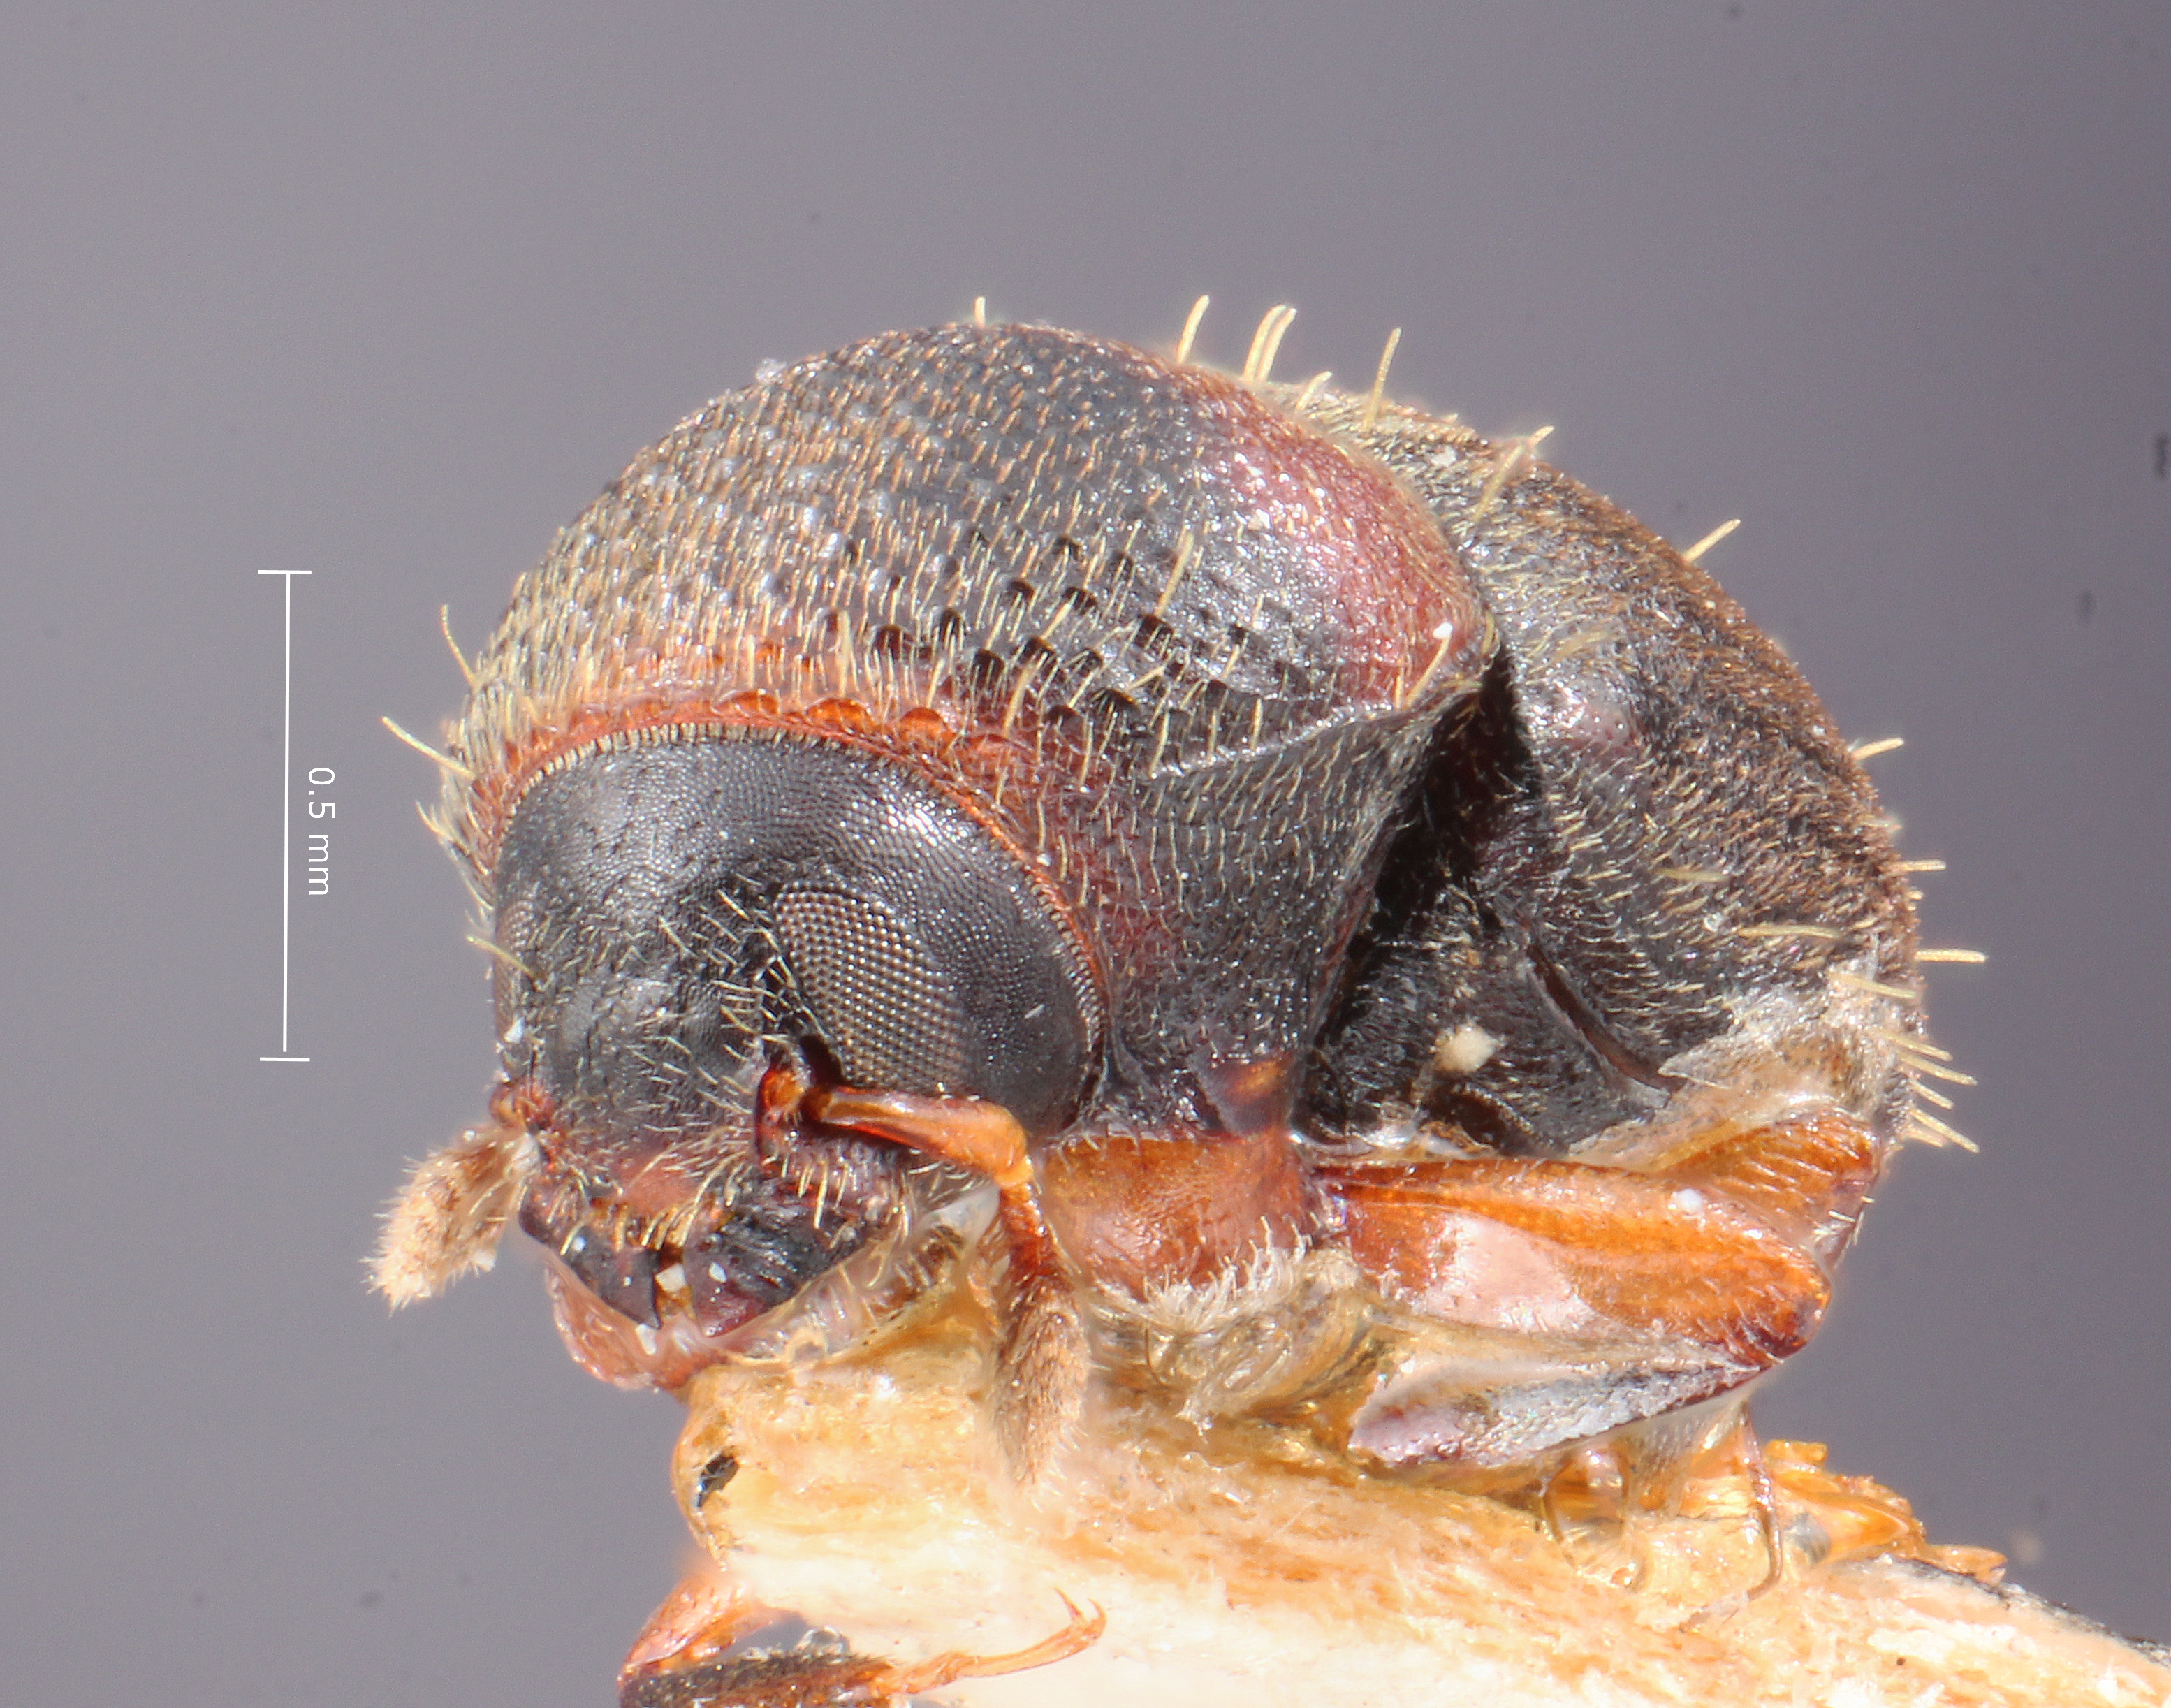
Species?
Problechilus striatus
